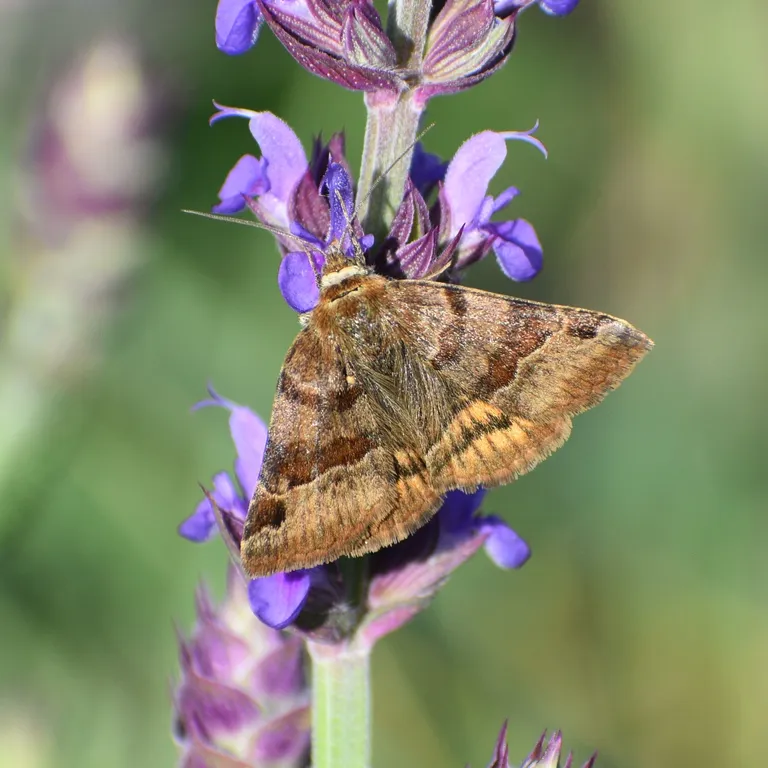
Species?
Euclidia glyphica
